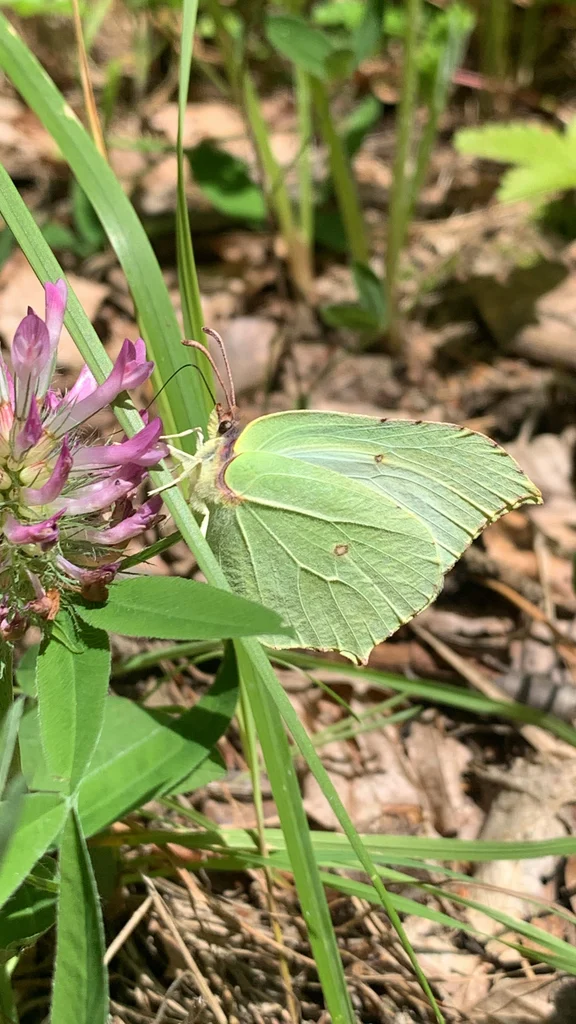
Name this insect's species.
Gonepteryx rhamni
